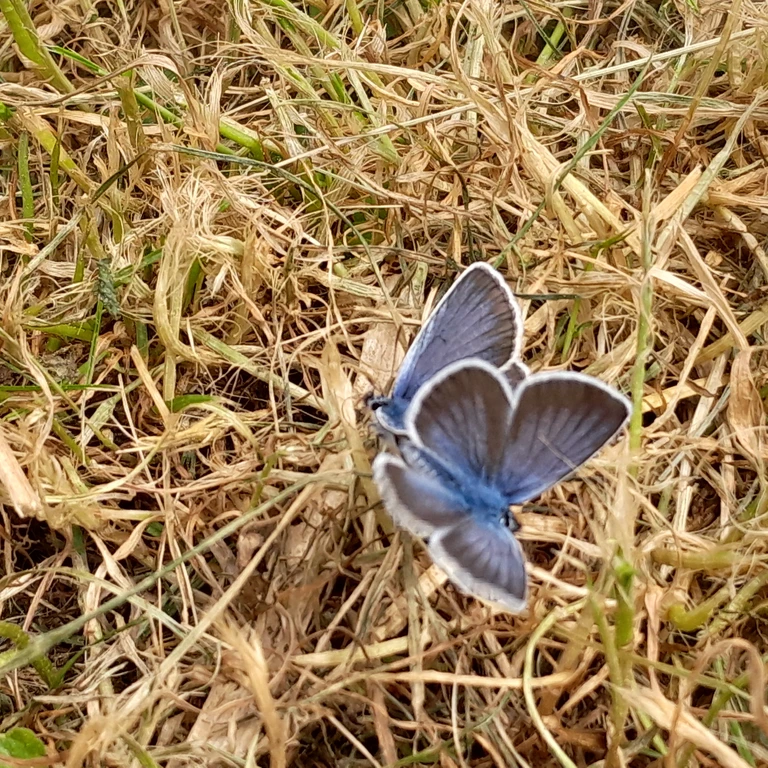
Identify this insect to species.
Plebejus argus
